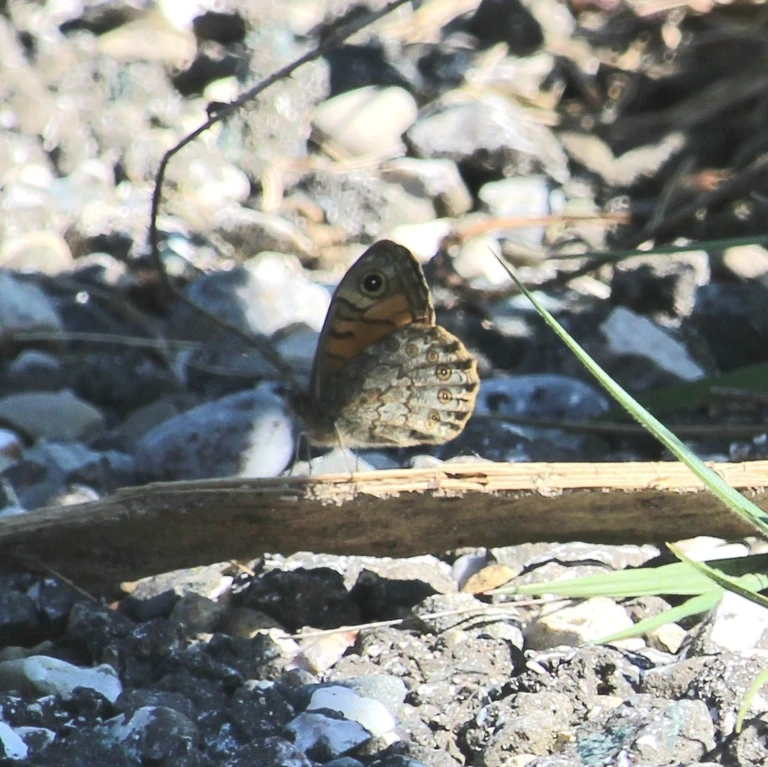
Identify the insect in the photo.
Lasiommata megera (also Pararge megera)
